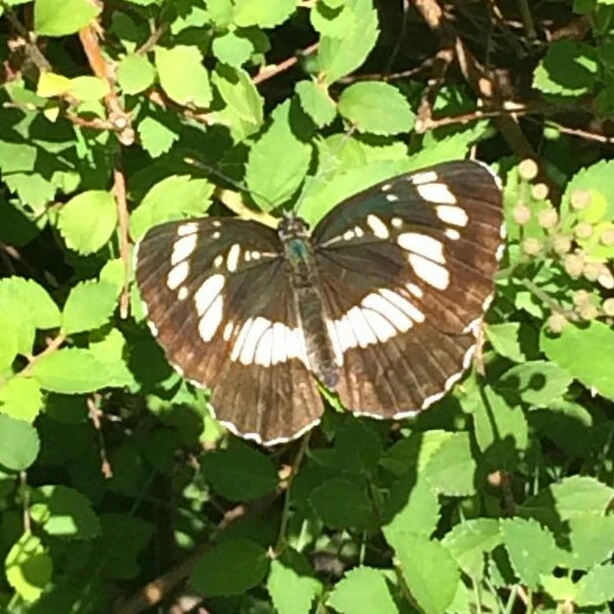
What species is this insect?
Neptis rivularis
